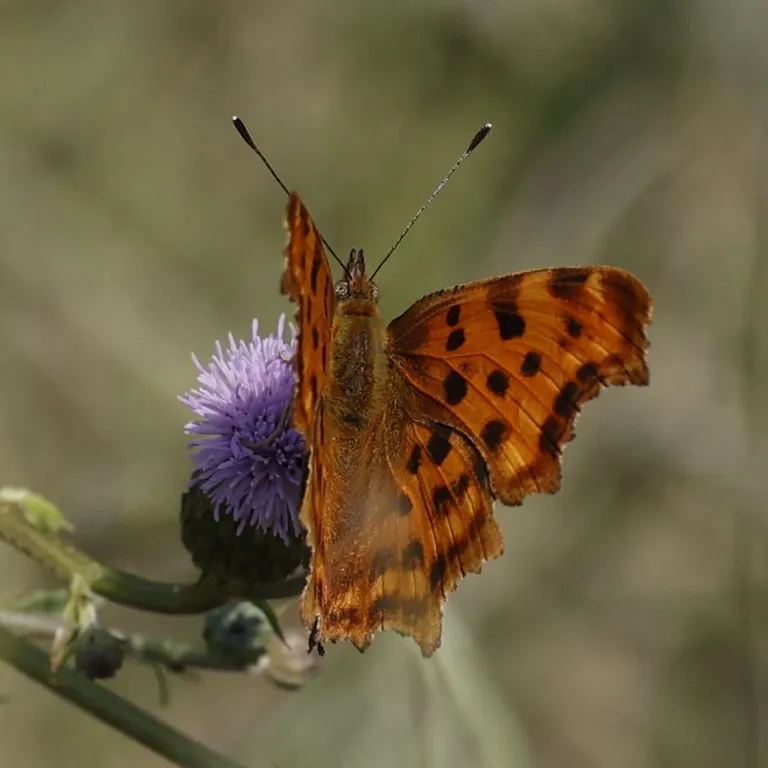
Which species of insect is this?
Polygonia c-album
